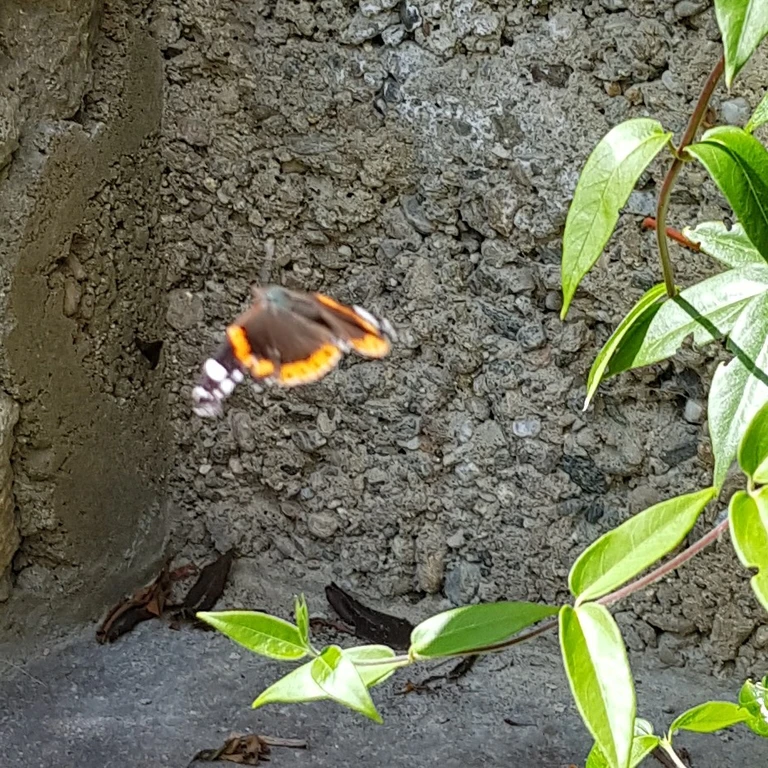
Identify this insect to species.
Vanessa atalanta
